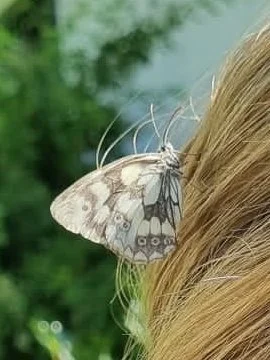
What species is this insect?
Melanargia galathea
